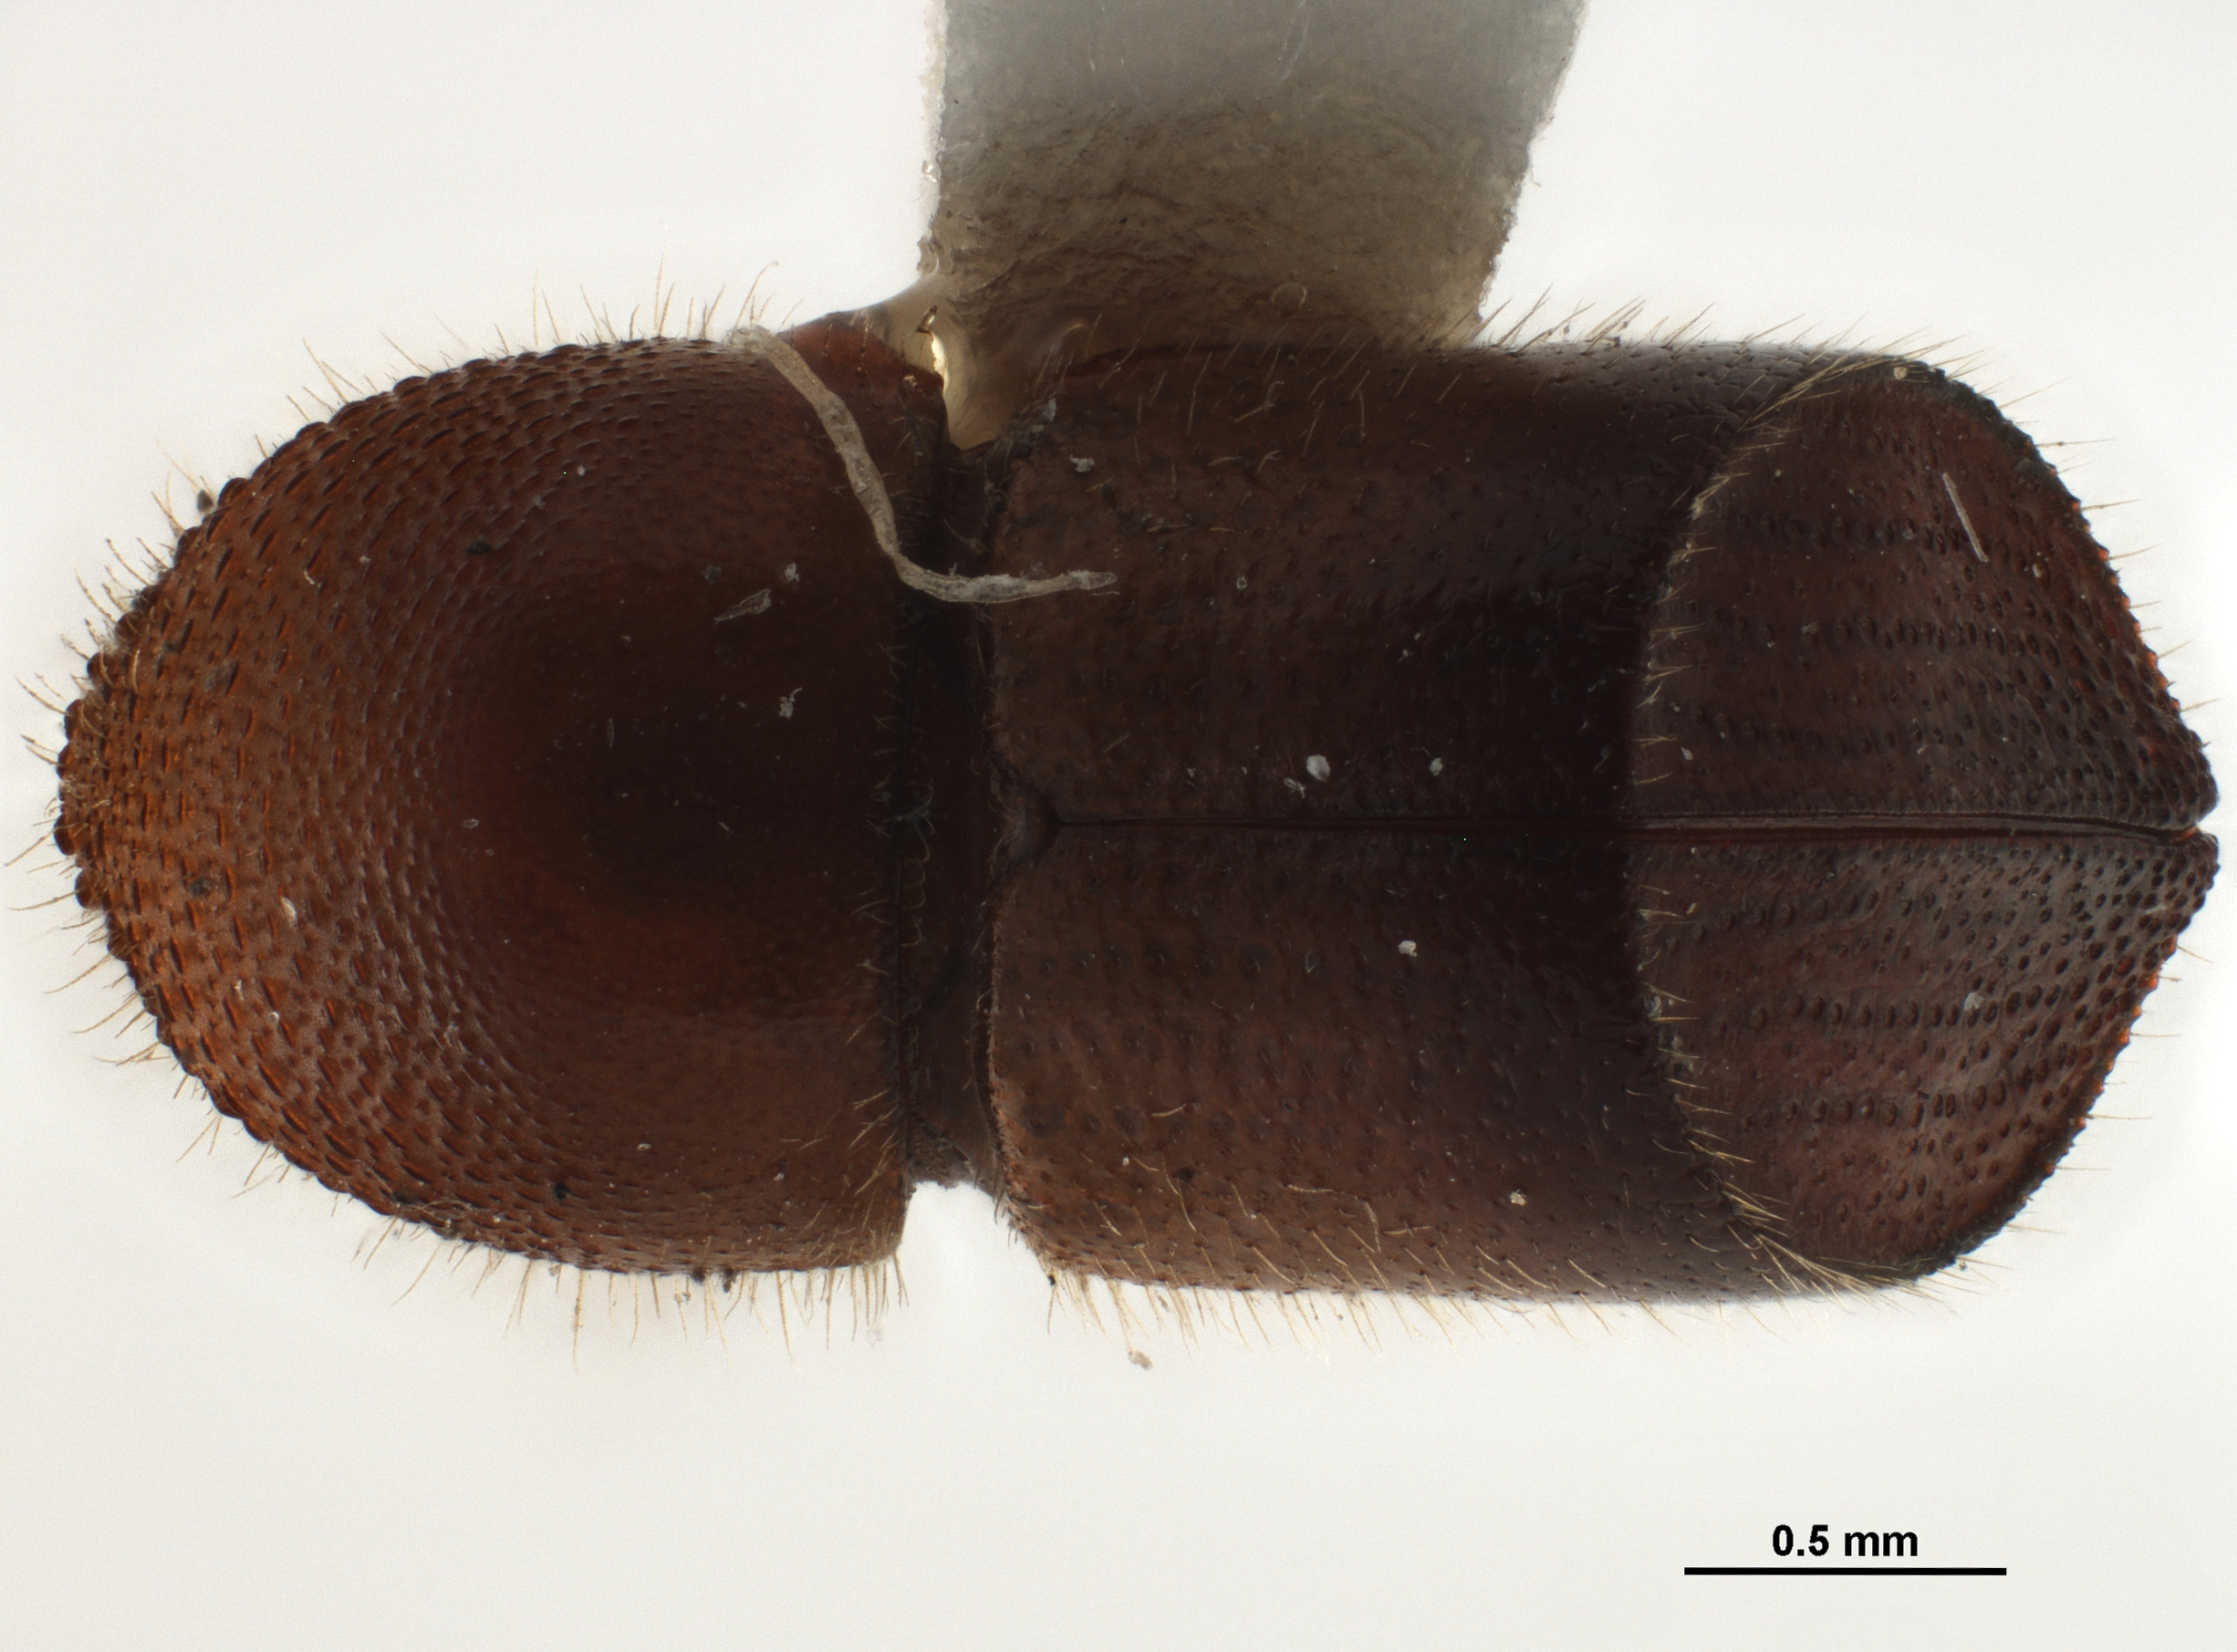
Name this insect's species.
Xylosandrus mancus
